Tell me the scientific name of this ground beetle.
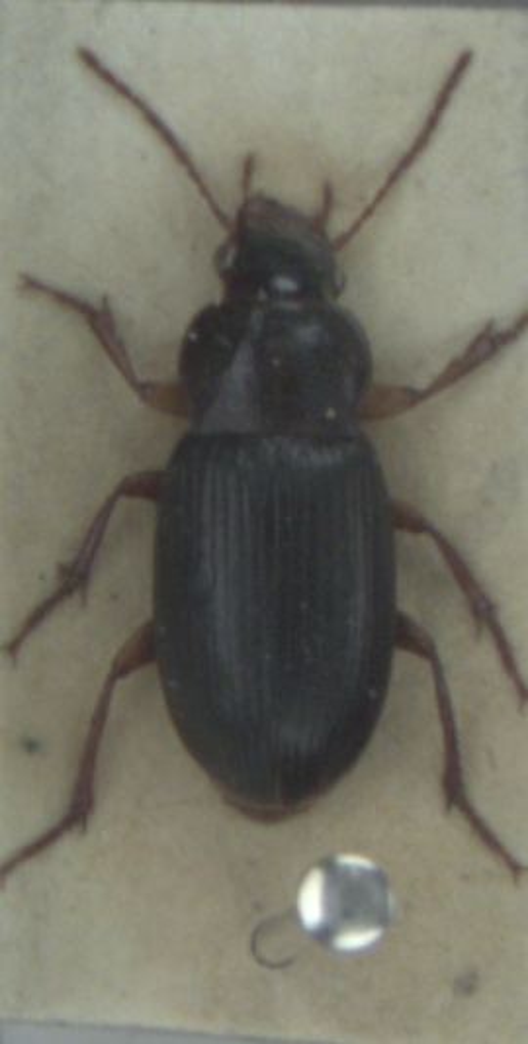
Ophonus rufibarbis
